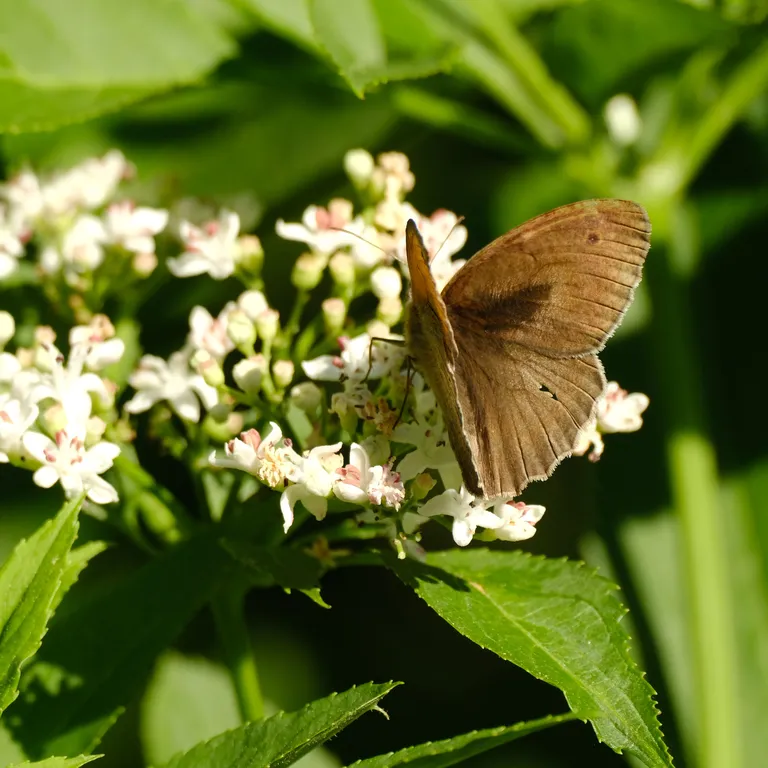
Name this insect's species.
Maniola jurtina
